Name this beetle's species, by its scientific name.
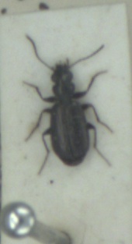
Syntomus foveatus
